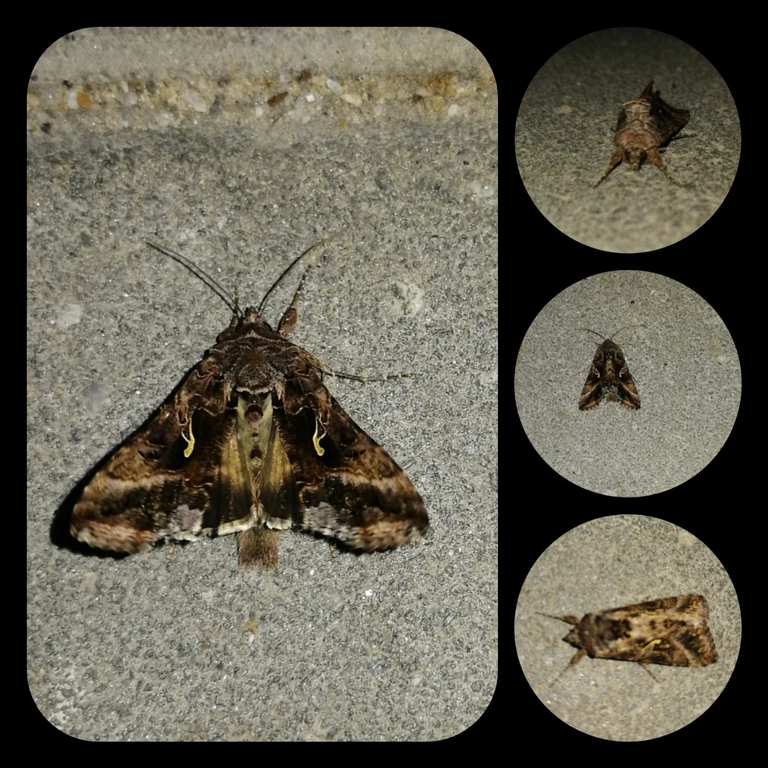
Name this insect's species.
Autographa gamma
